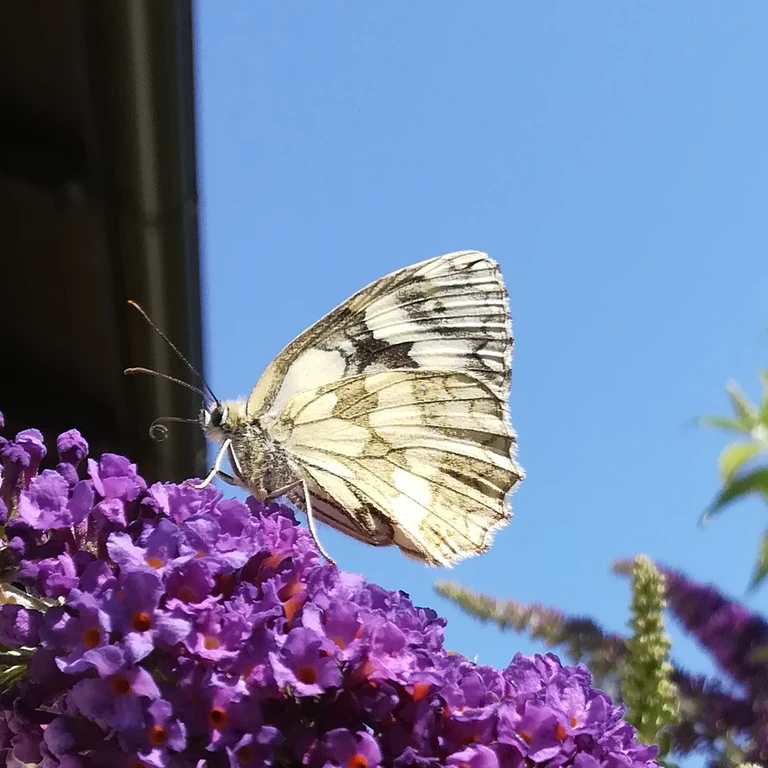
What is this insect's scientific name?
Melanargia galathea
